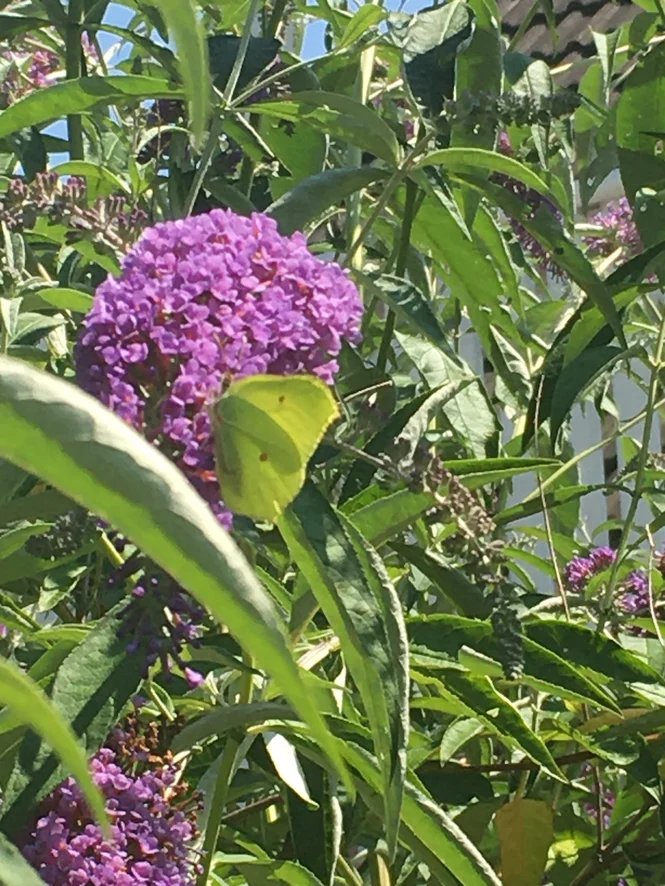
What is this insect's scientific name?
Gonepteryx rhamni
